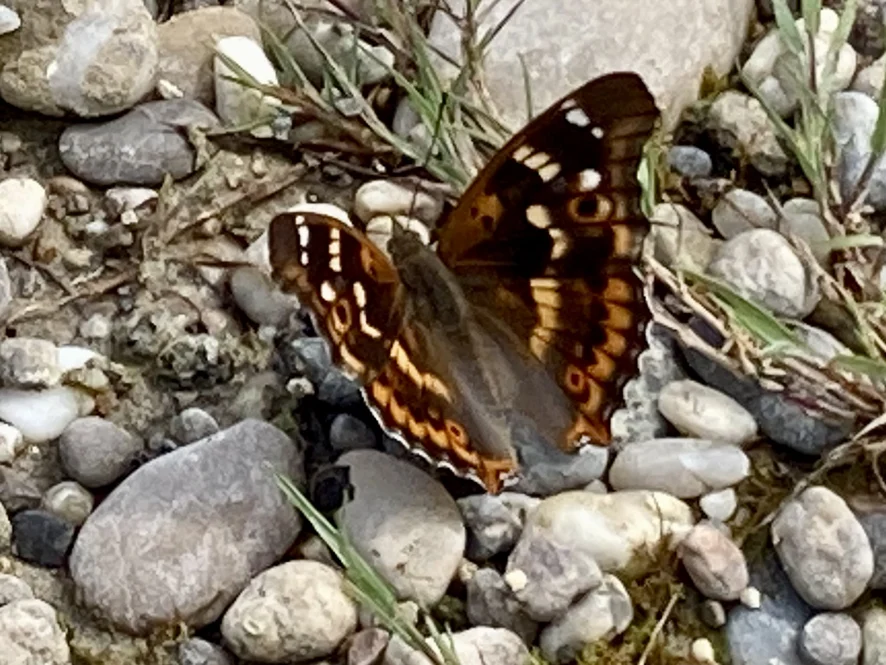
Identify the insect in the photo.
Apatura ilia
